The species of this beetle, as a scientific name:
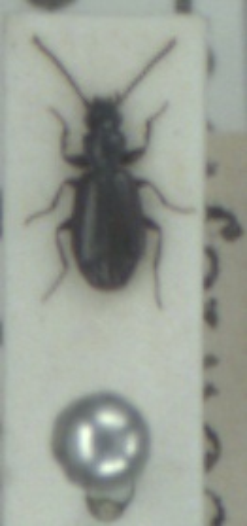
Microlestes maurus
